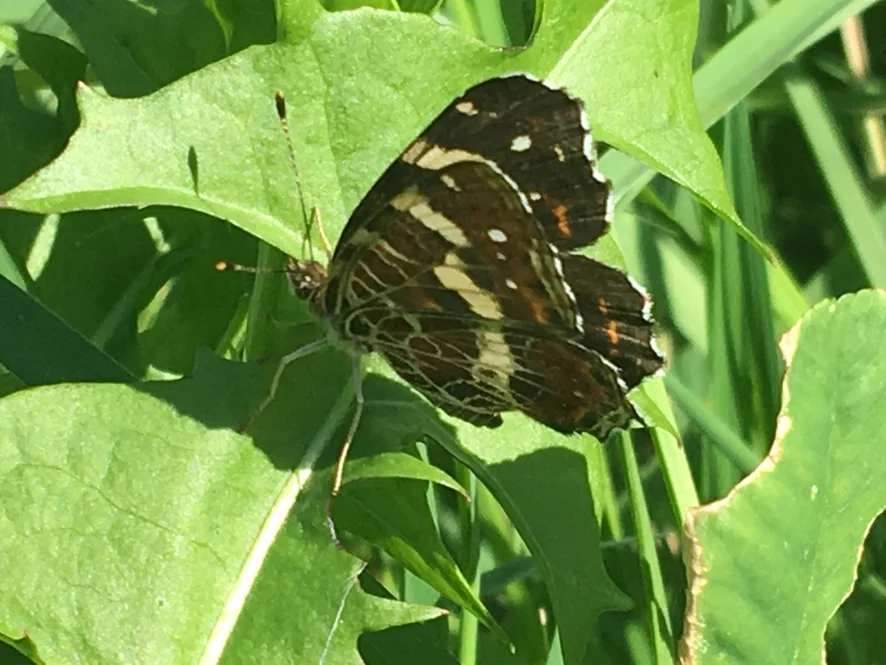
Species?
Araschnia levana
